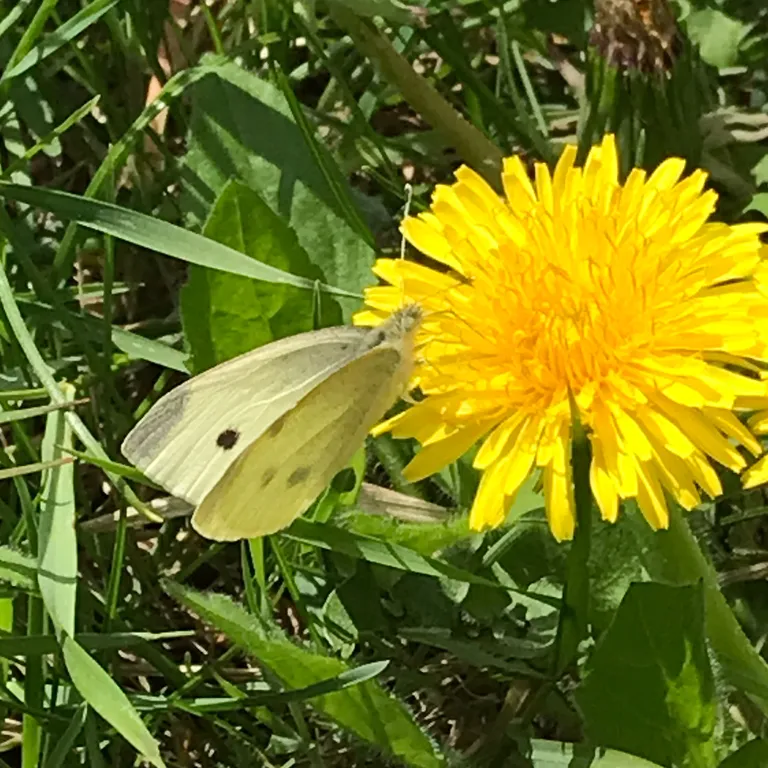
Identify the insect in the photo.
Pieris rapae
